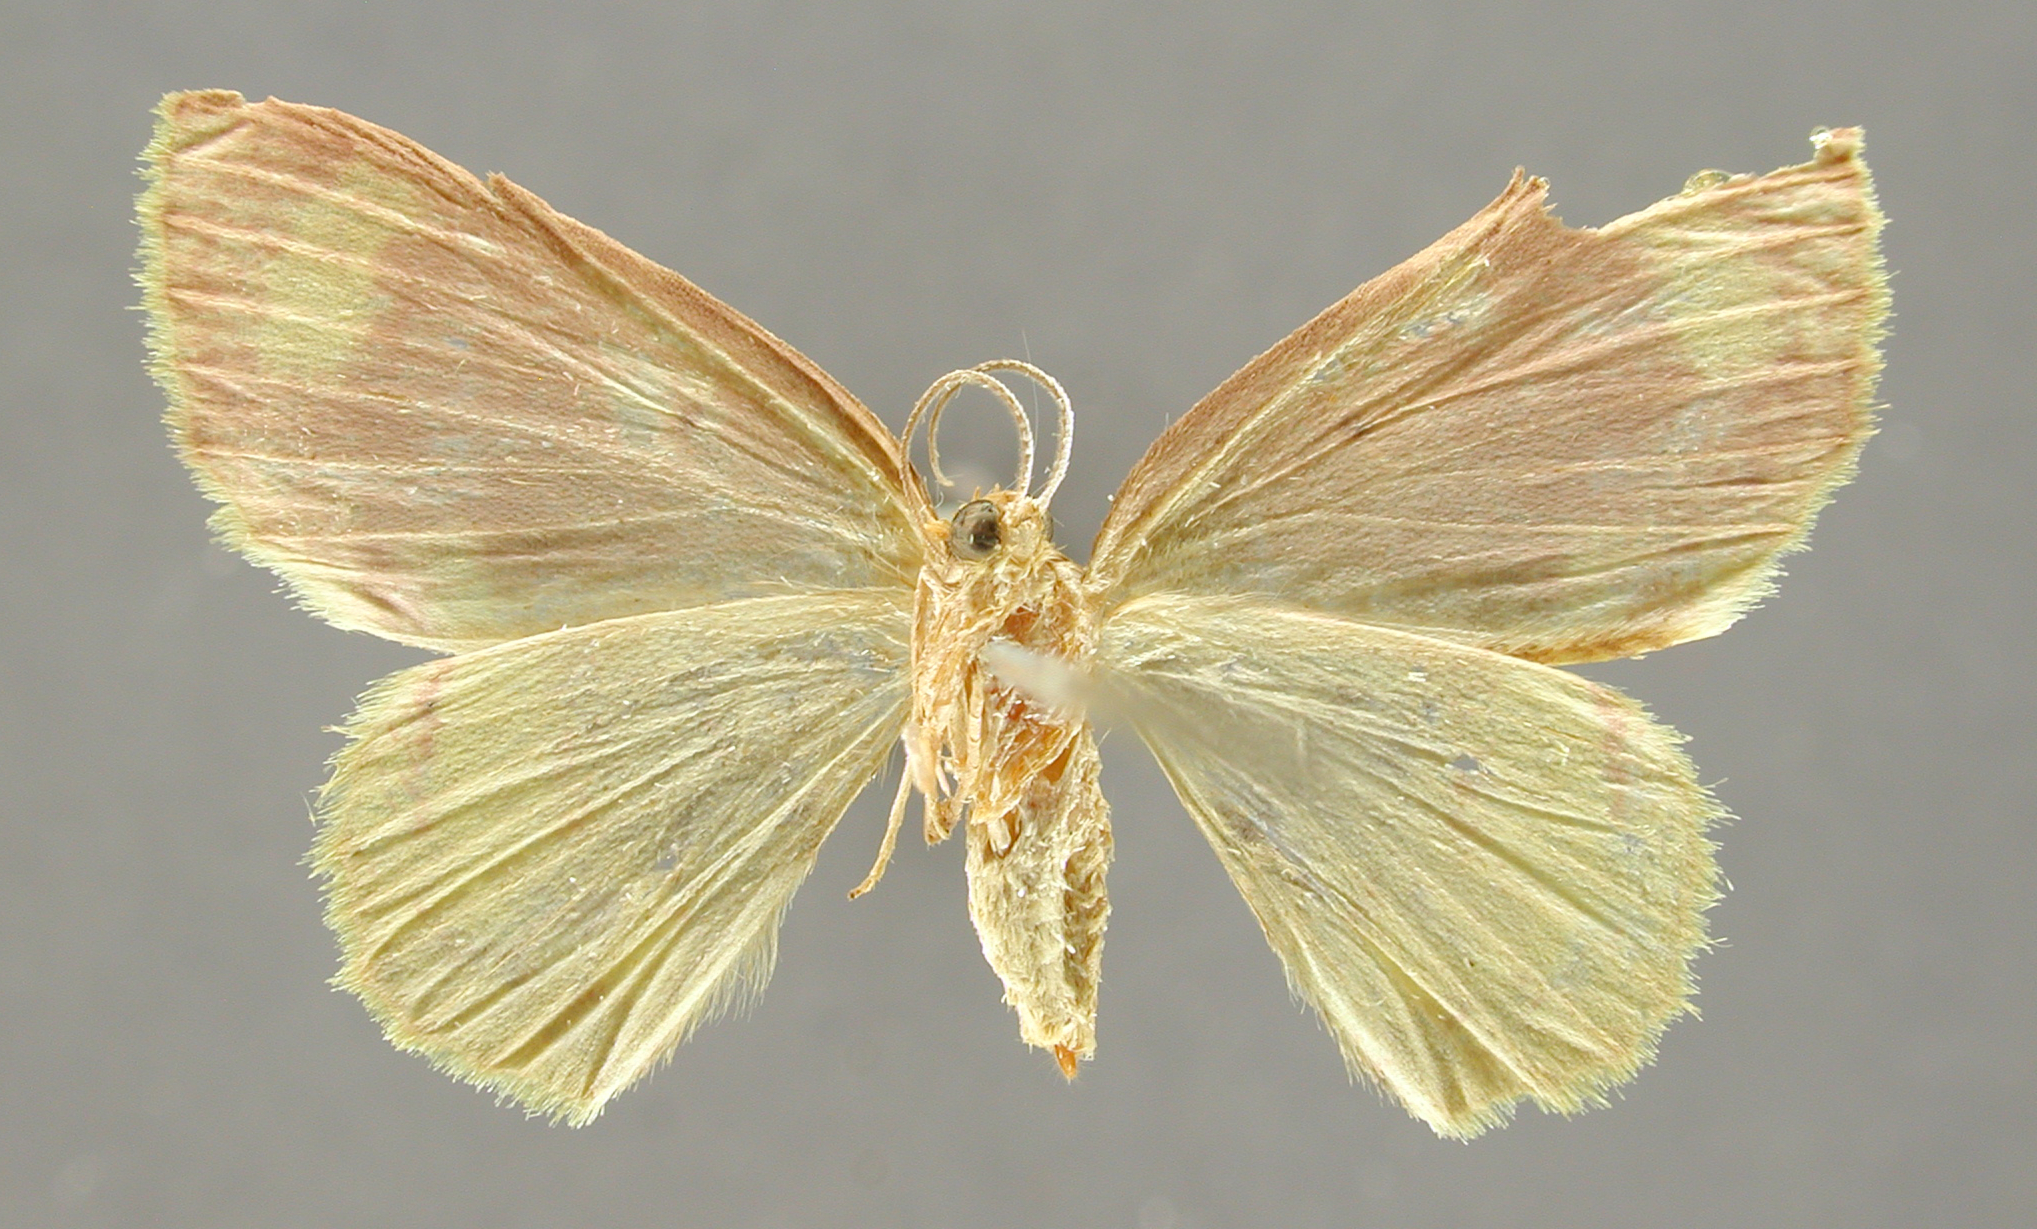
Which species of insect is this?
Cambogia nympha
